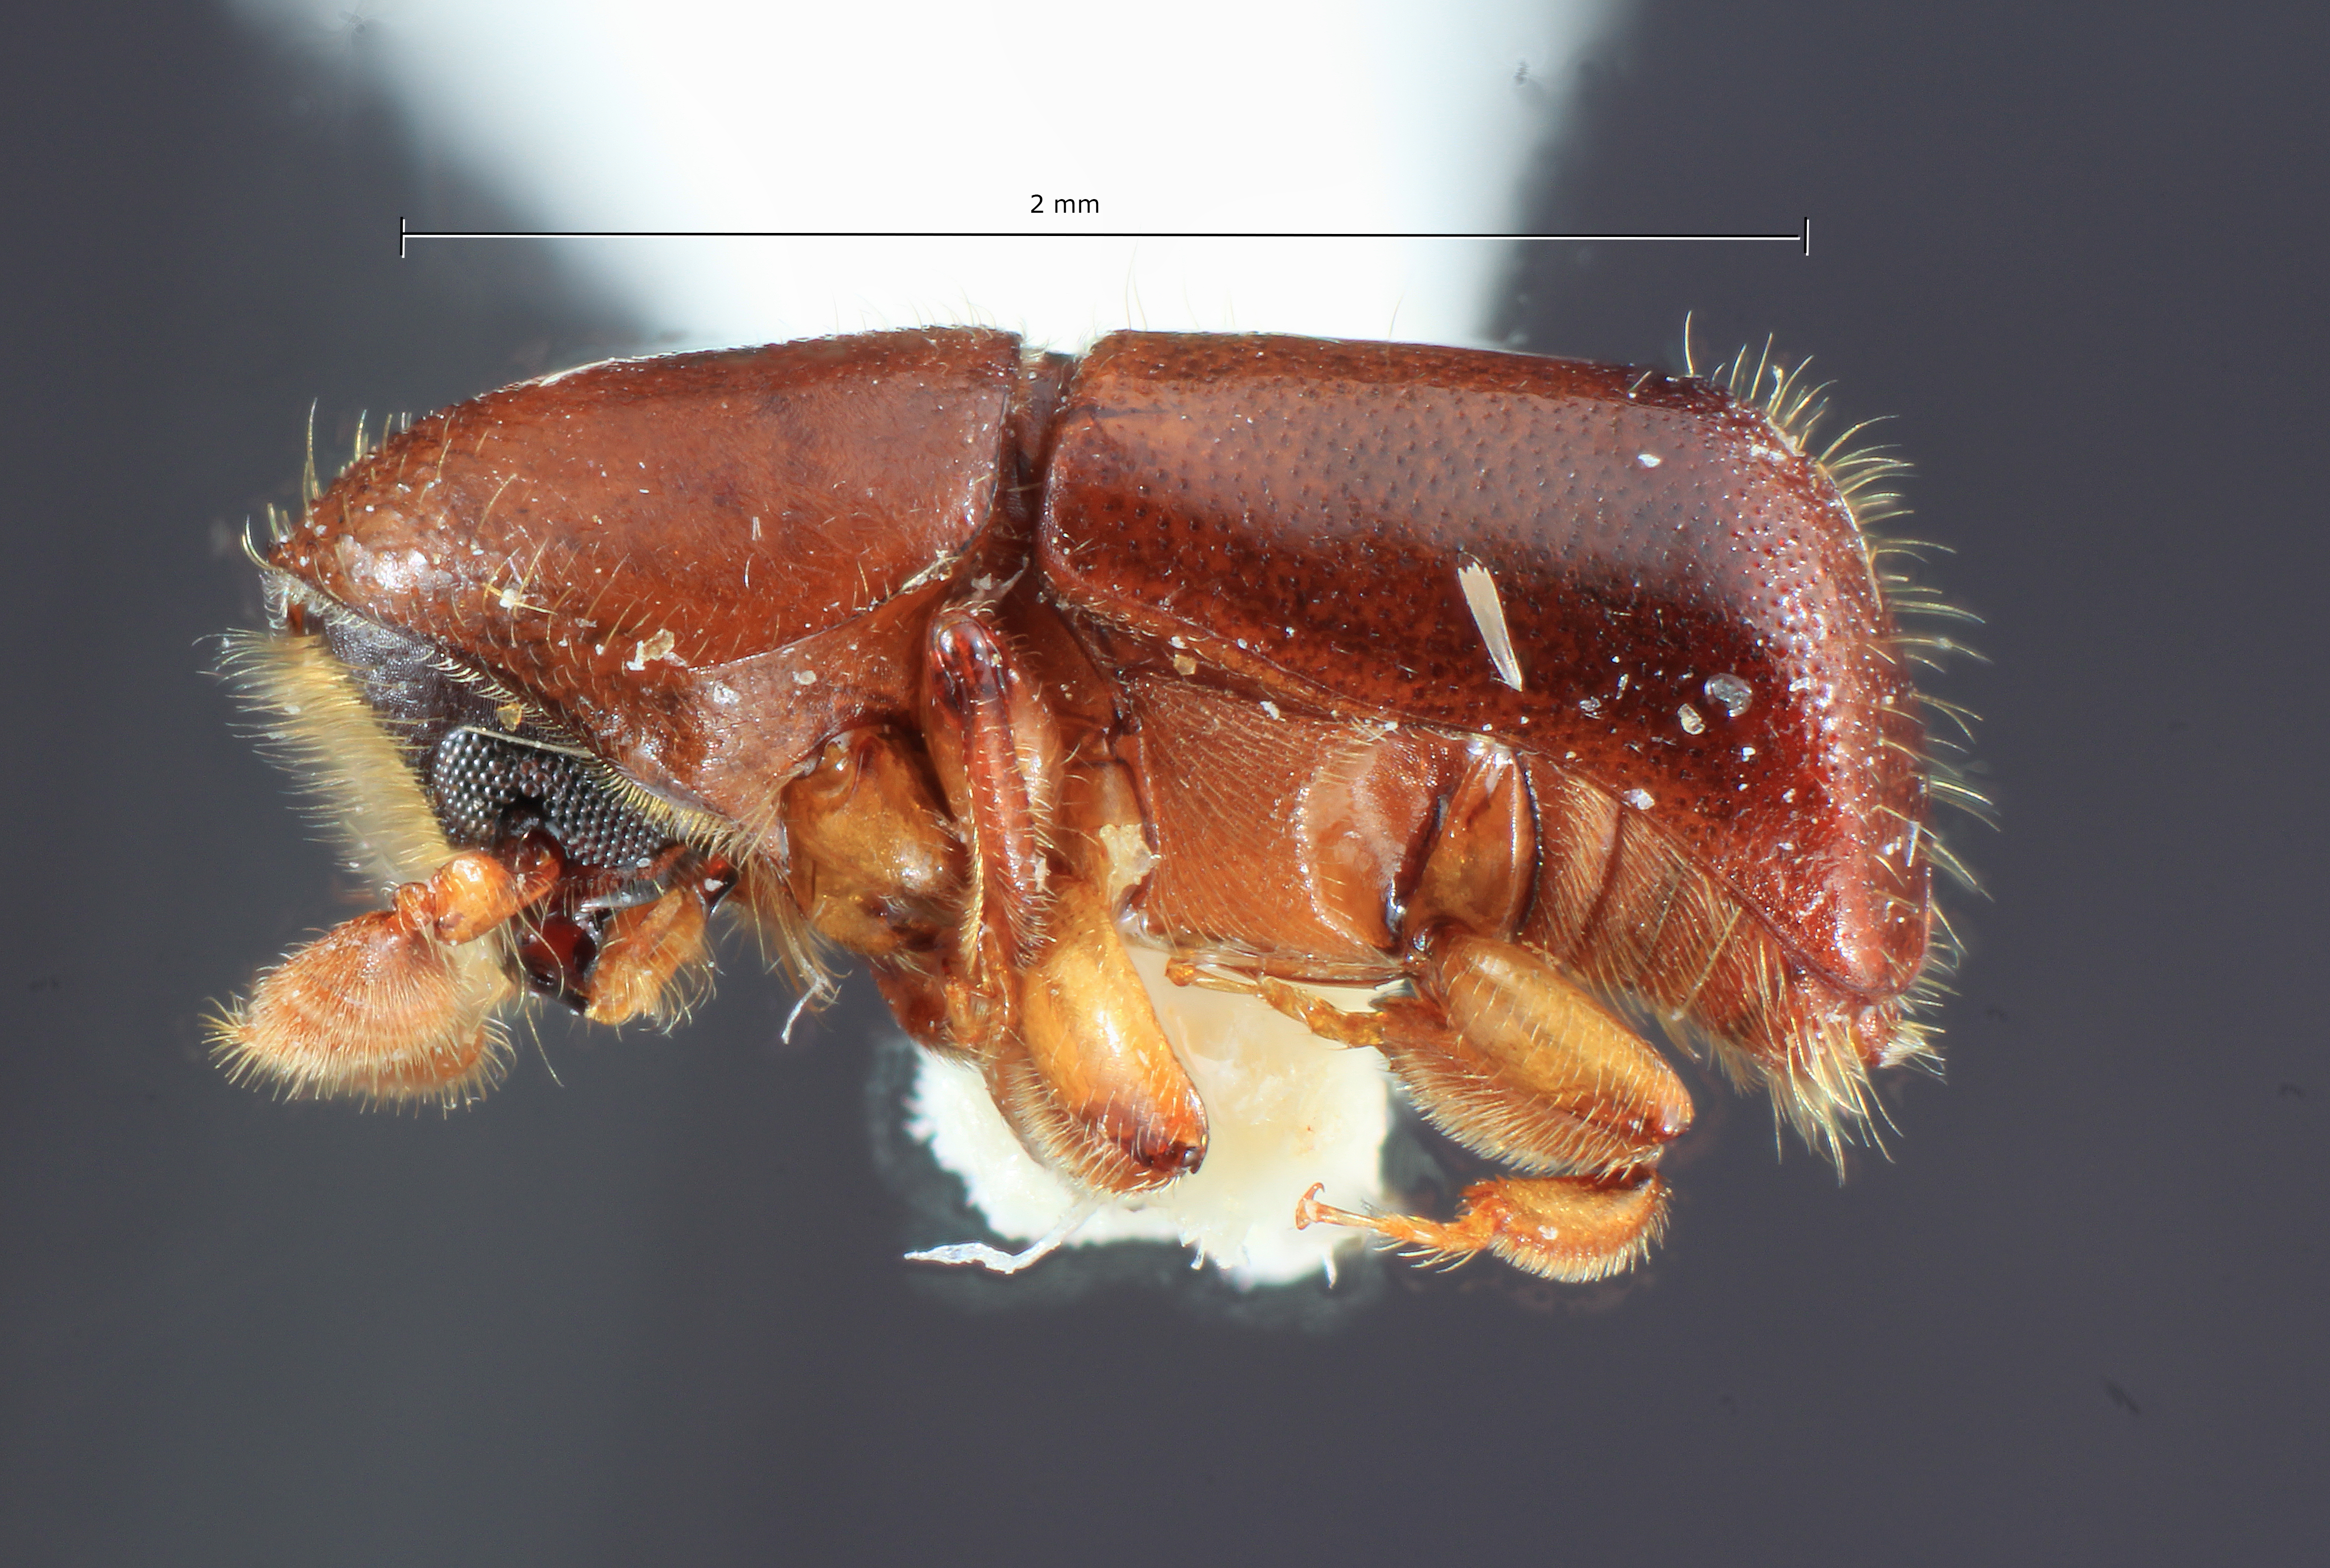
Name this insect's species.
Brachyspartus moritzi
